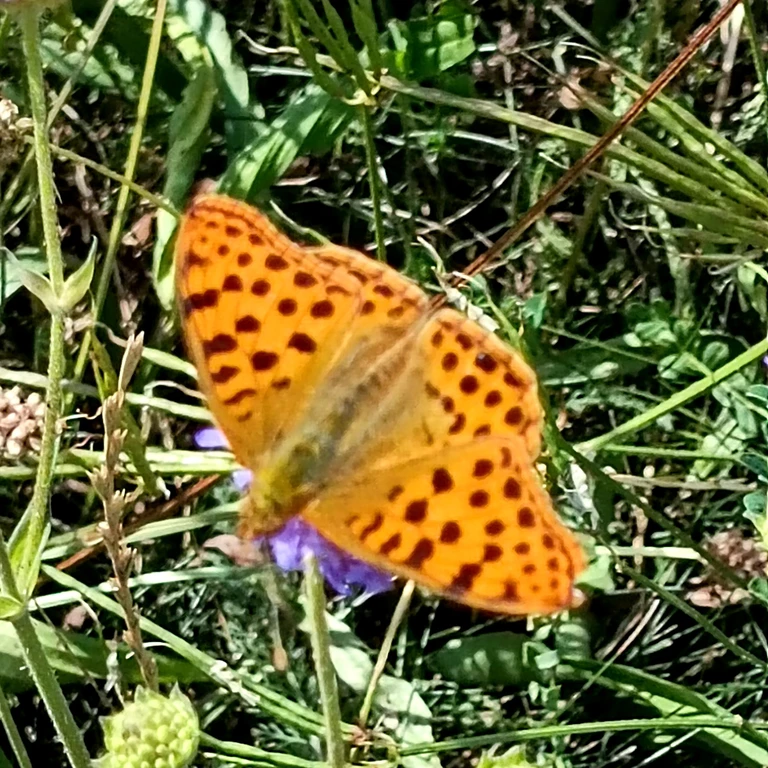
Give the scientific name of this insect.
Issoria lathonia
